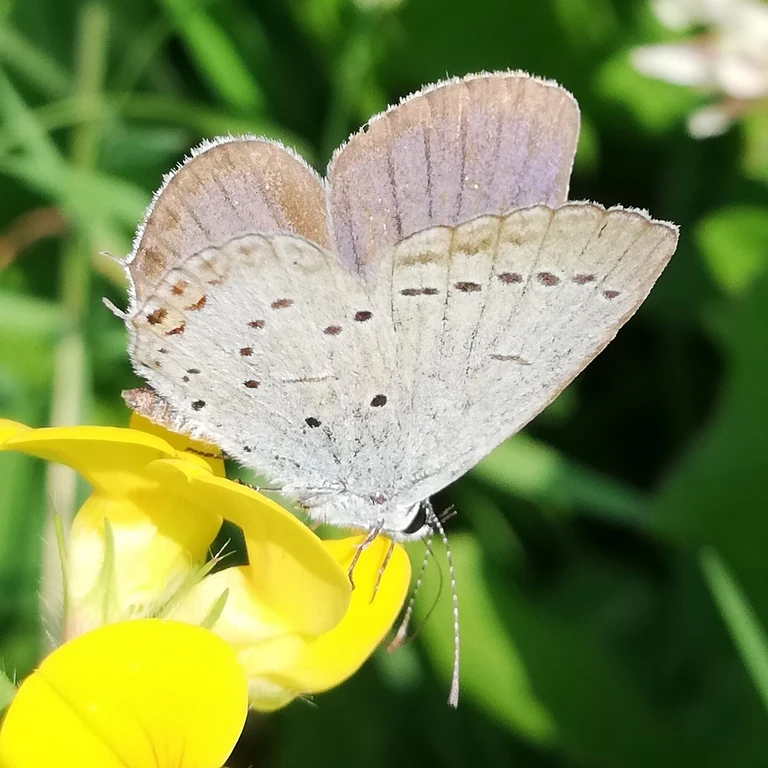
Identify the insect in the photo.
Cupido argiades (also Elkalyce argiades)
